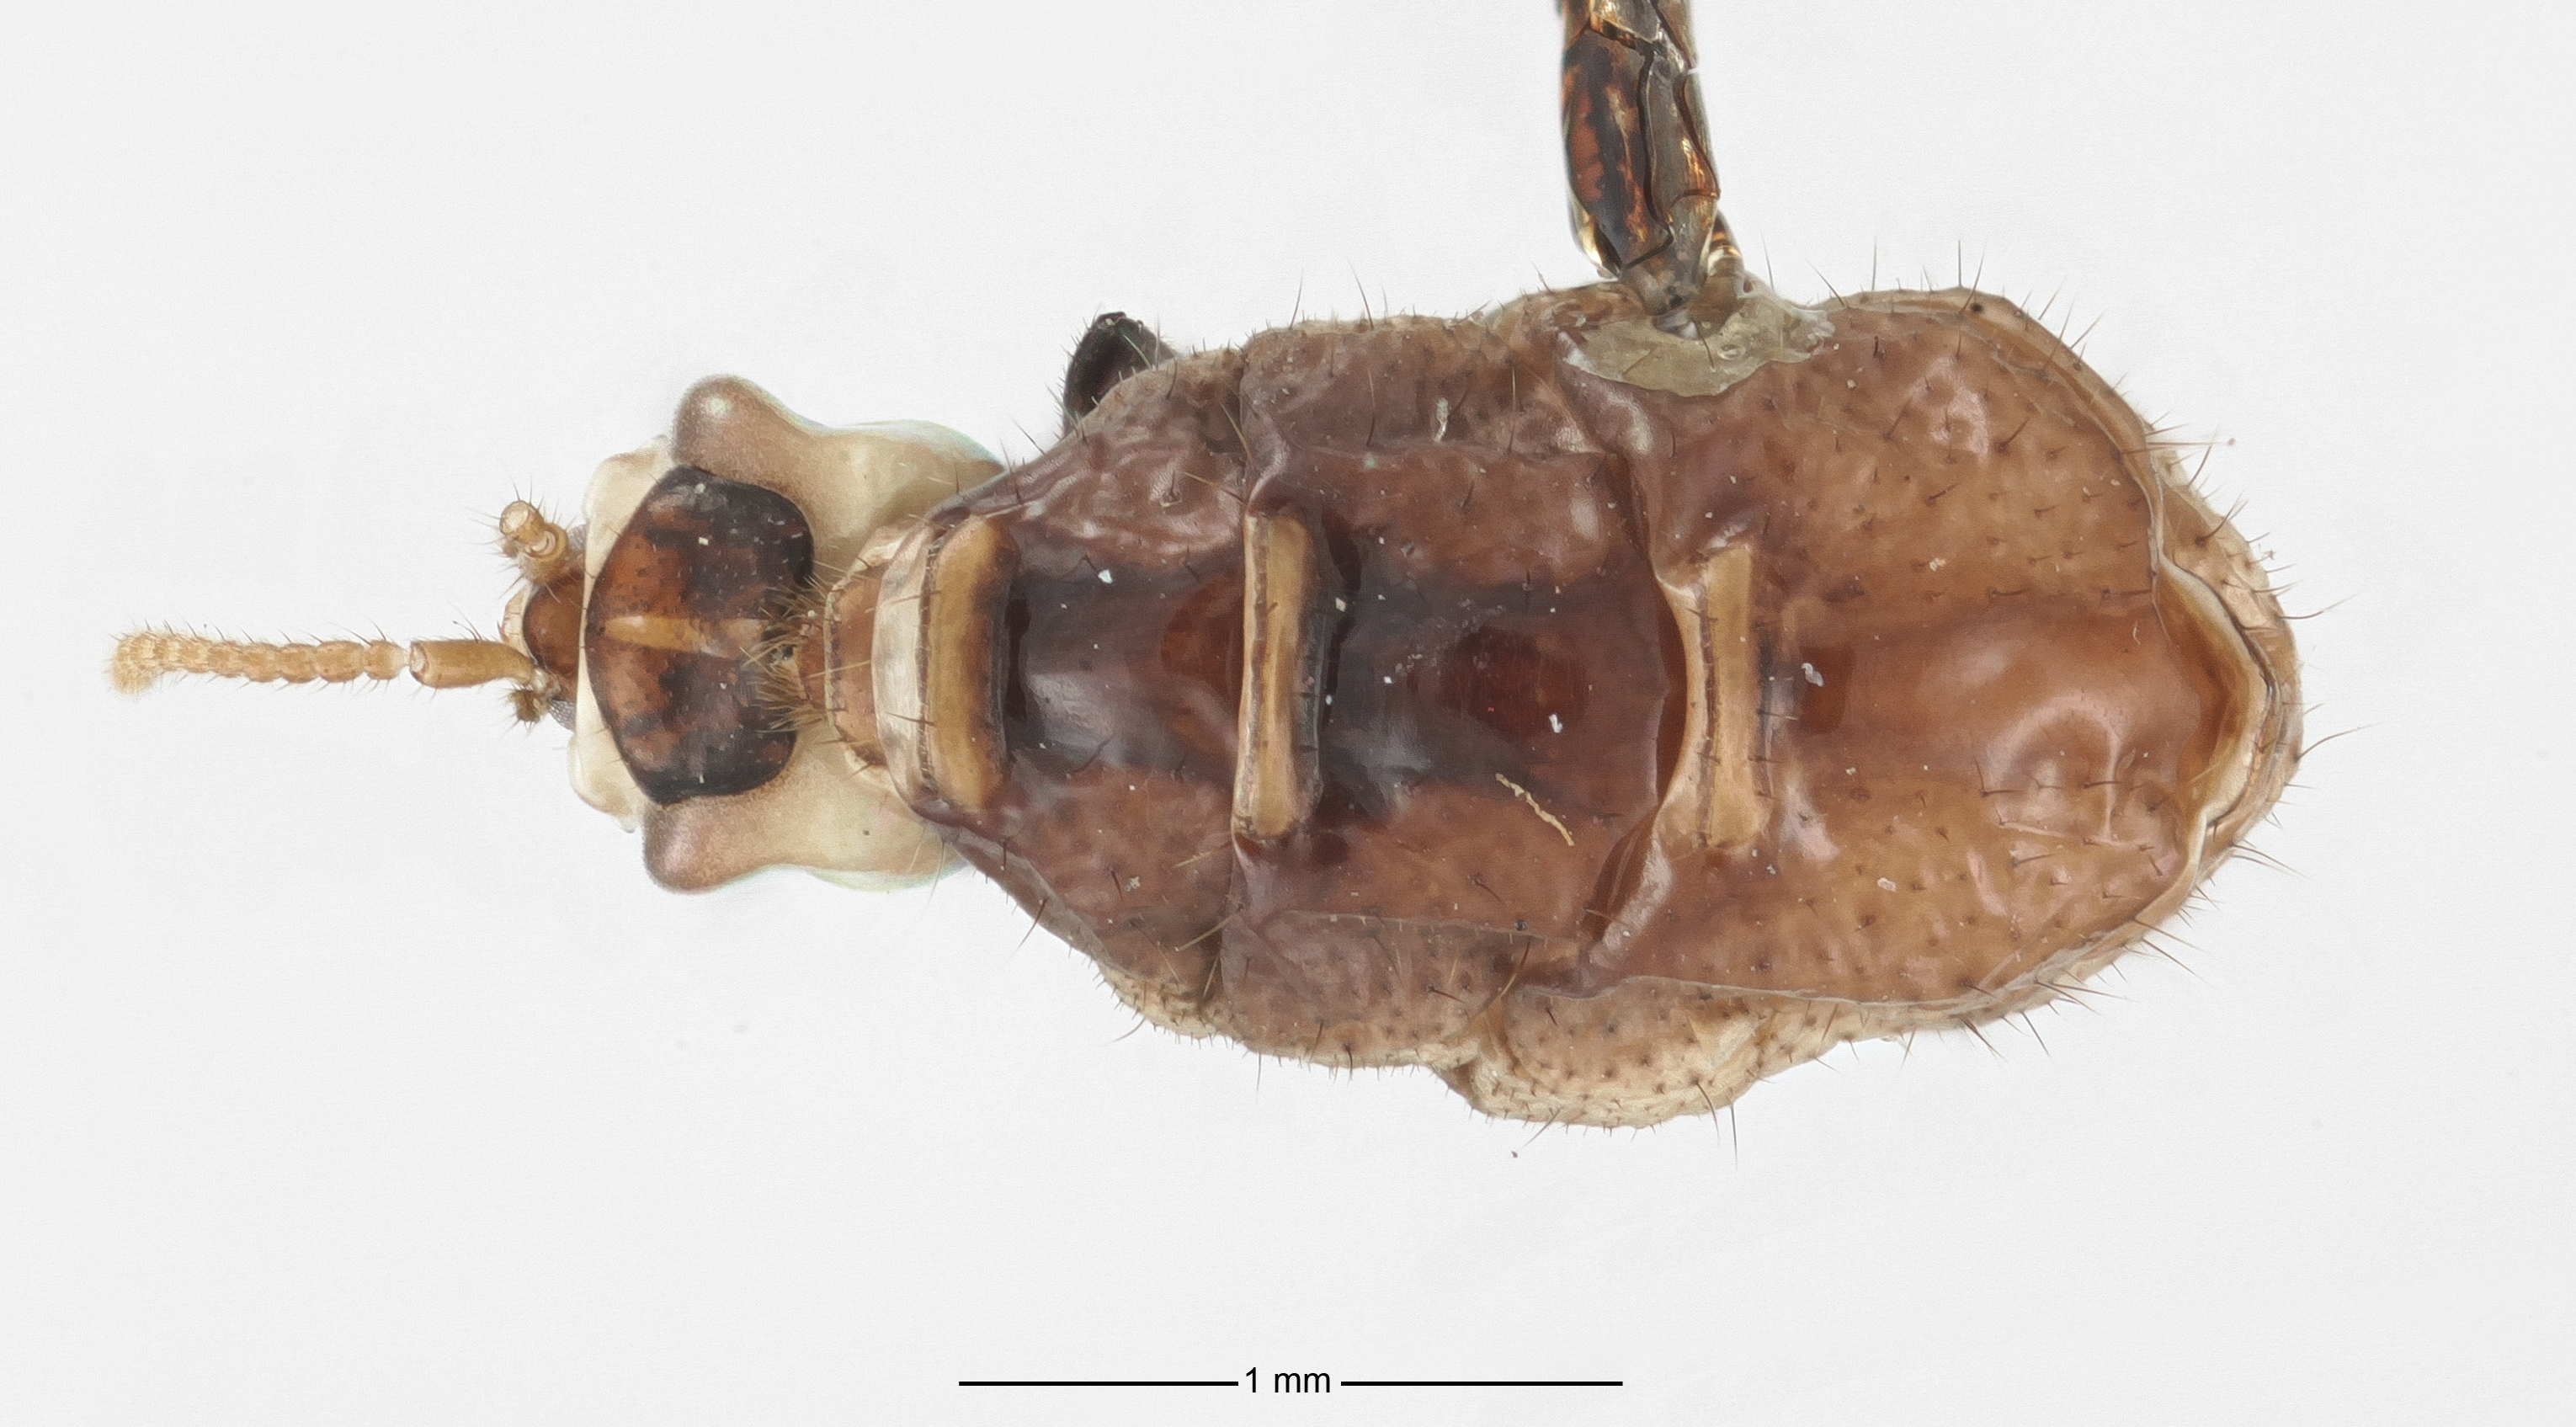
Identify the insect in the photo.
Thyreoxenus major
